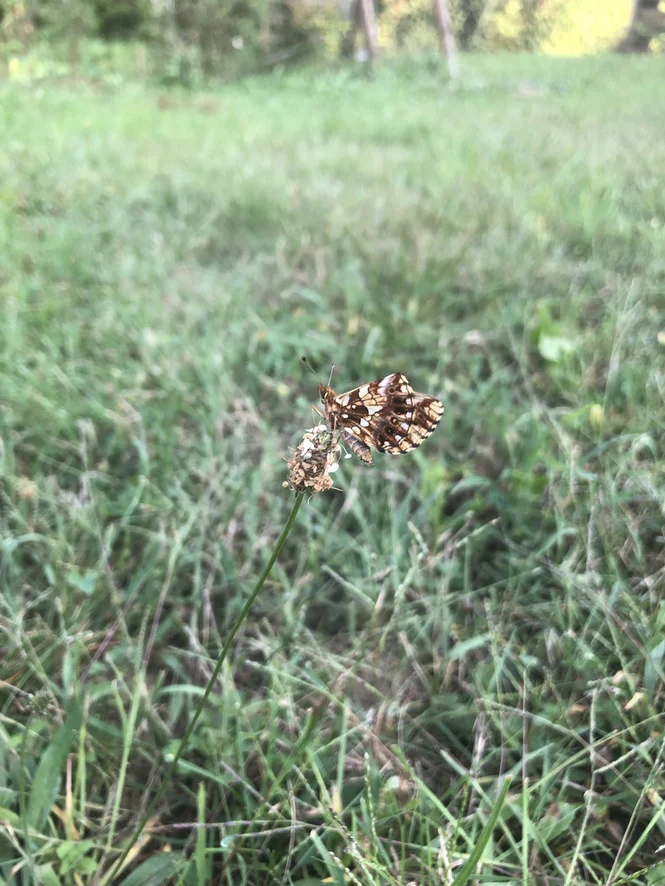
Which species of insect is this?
Boloria dia
